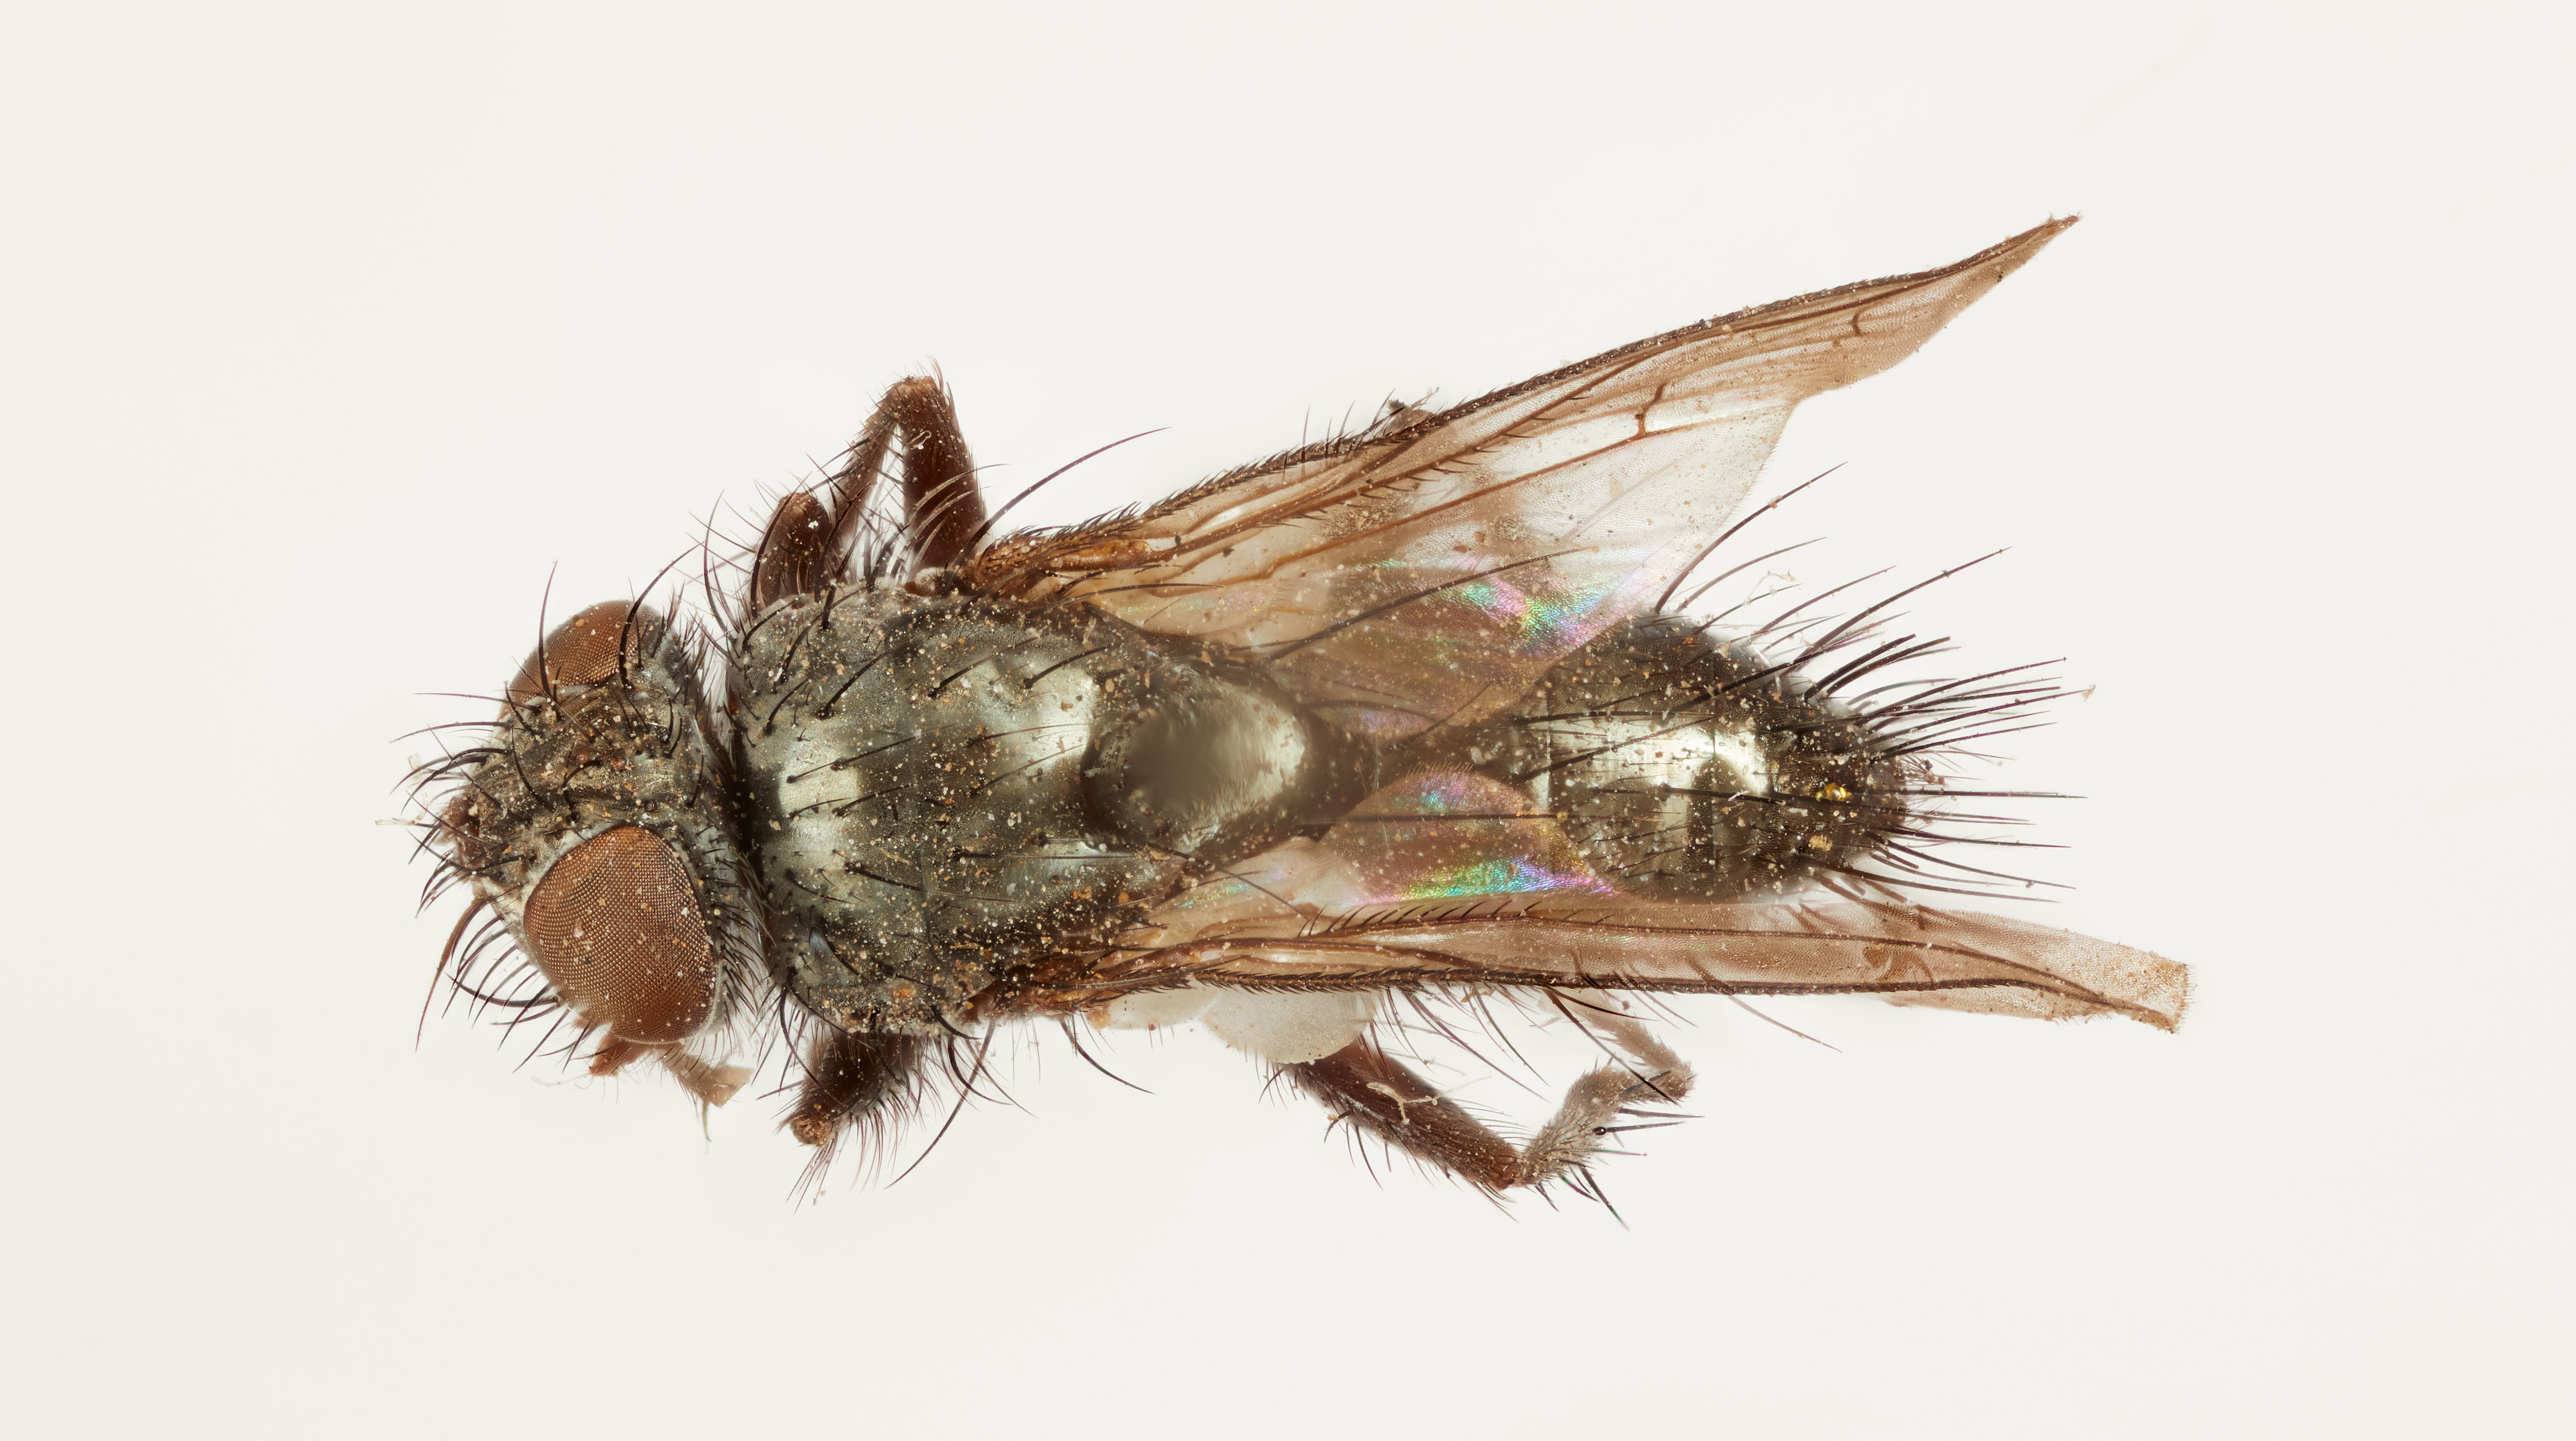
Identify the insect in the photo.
Phorichaeta cinerosa
